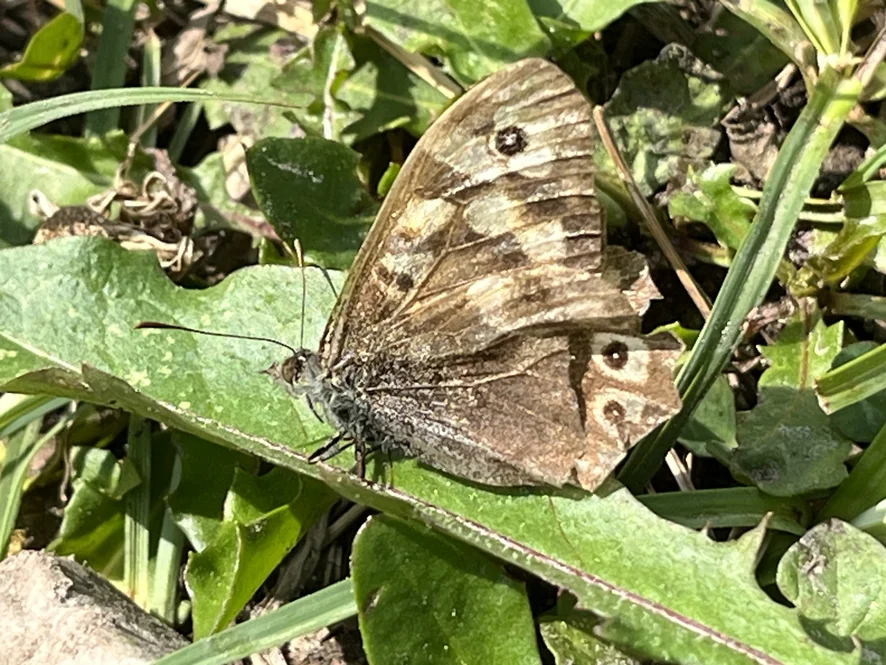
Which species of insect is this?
Pararge aegeria
